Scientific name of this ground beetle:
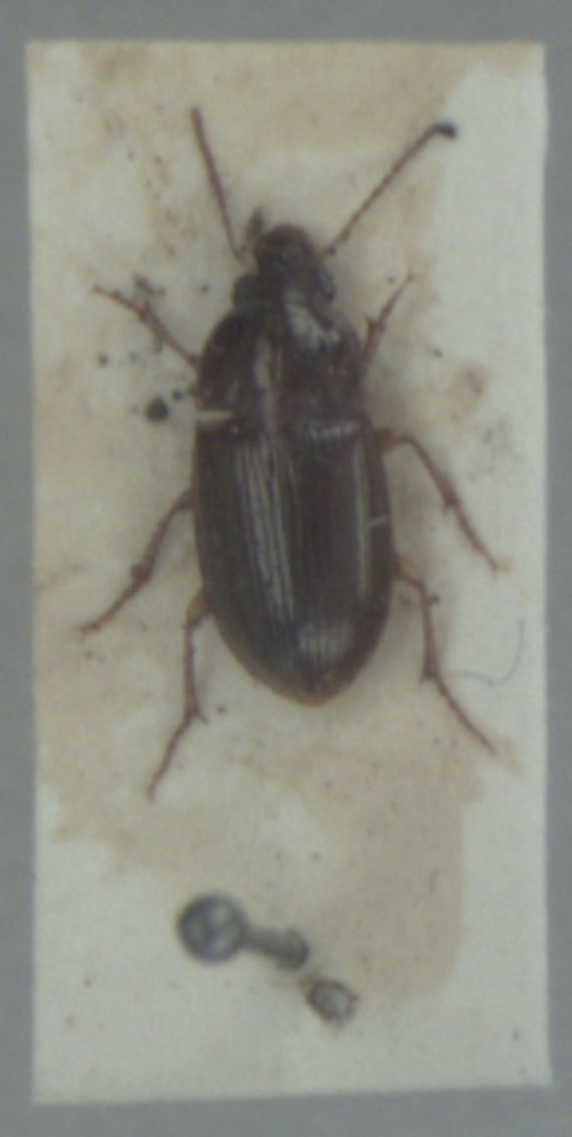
Amara bifrons
